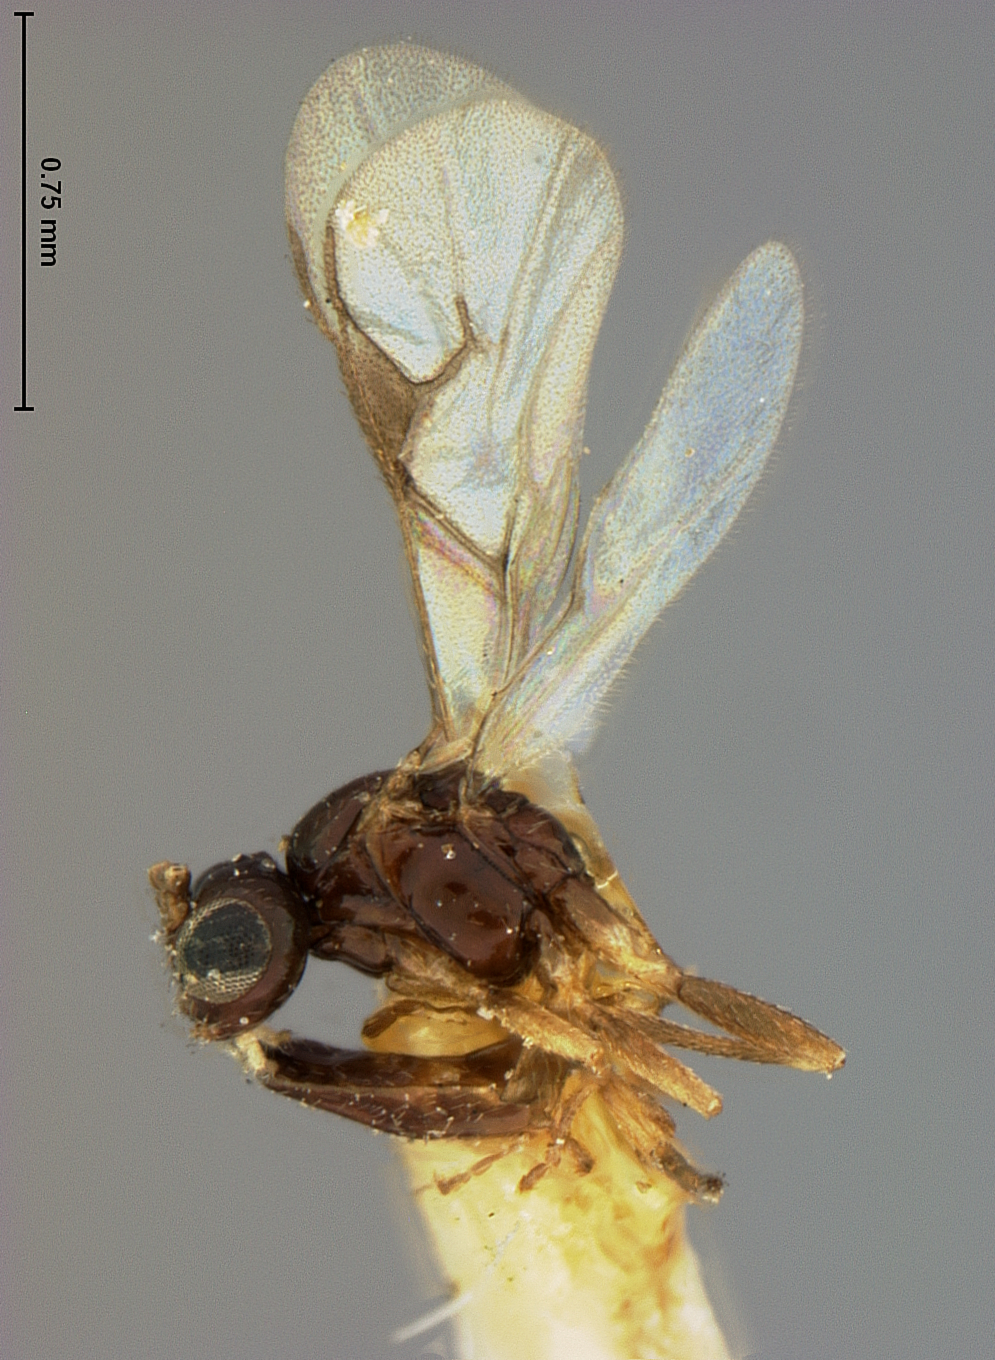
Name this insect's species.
Lysiphlebus baccharaphidis
